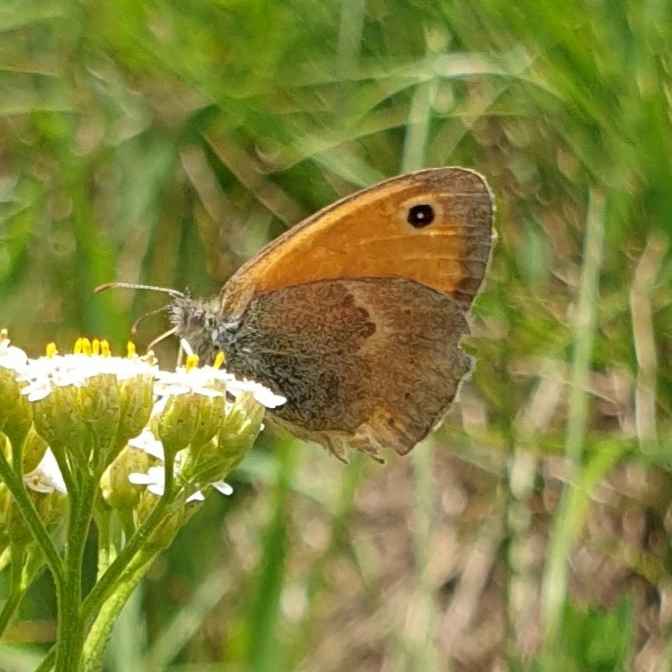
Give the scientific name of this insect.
Coenonympha pamphilus
